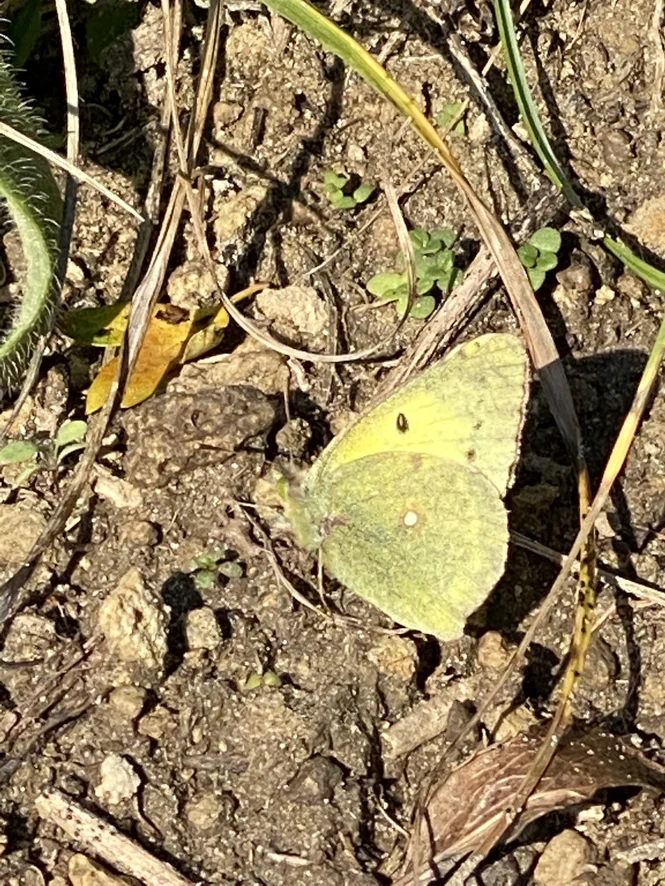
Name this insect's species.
Colias croceus
